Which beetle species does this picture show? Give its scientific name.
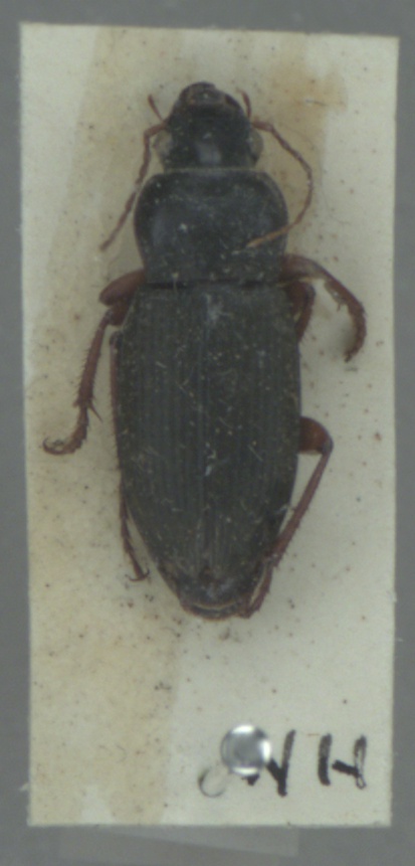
Harpalus rufipes
